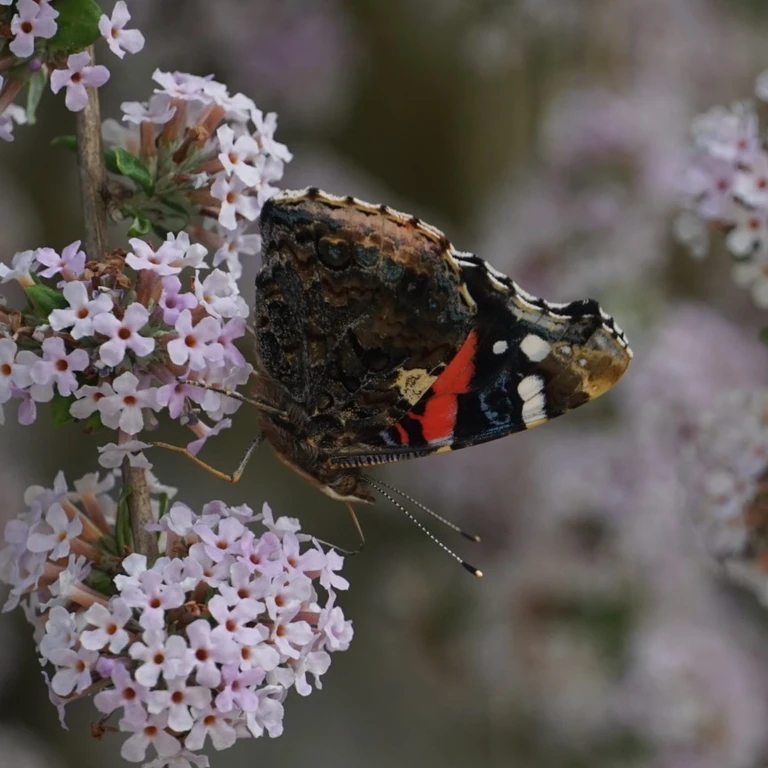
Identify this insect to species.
Vanessa atalanta
